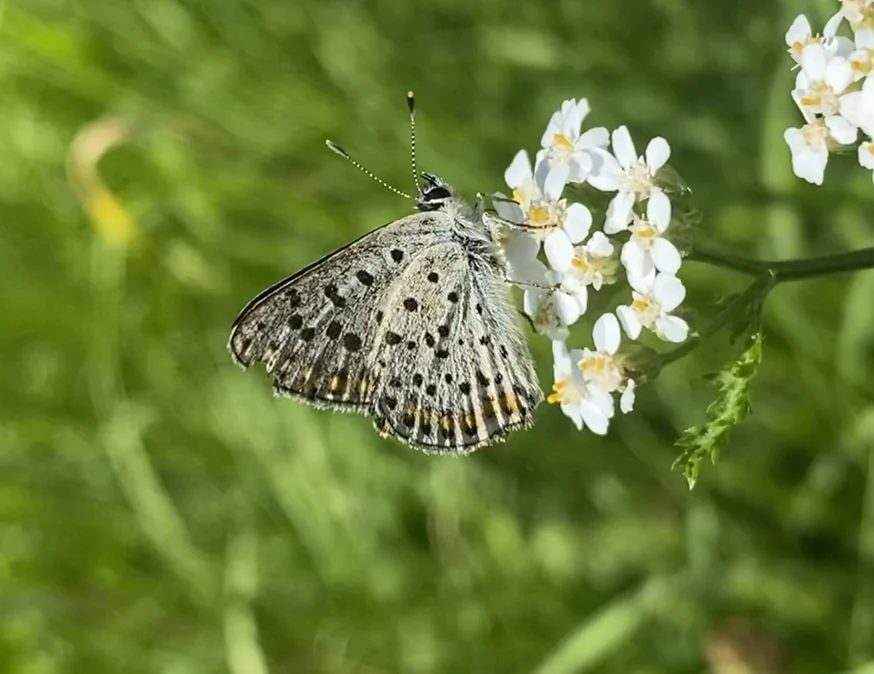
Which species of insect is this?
Lycaena tityrus (also Loweia tityrus)
